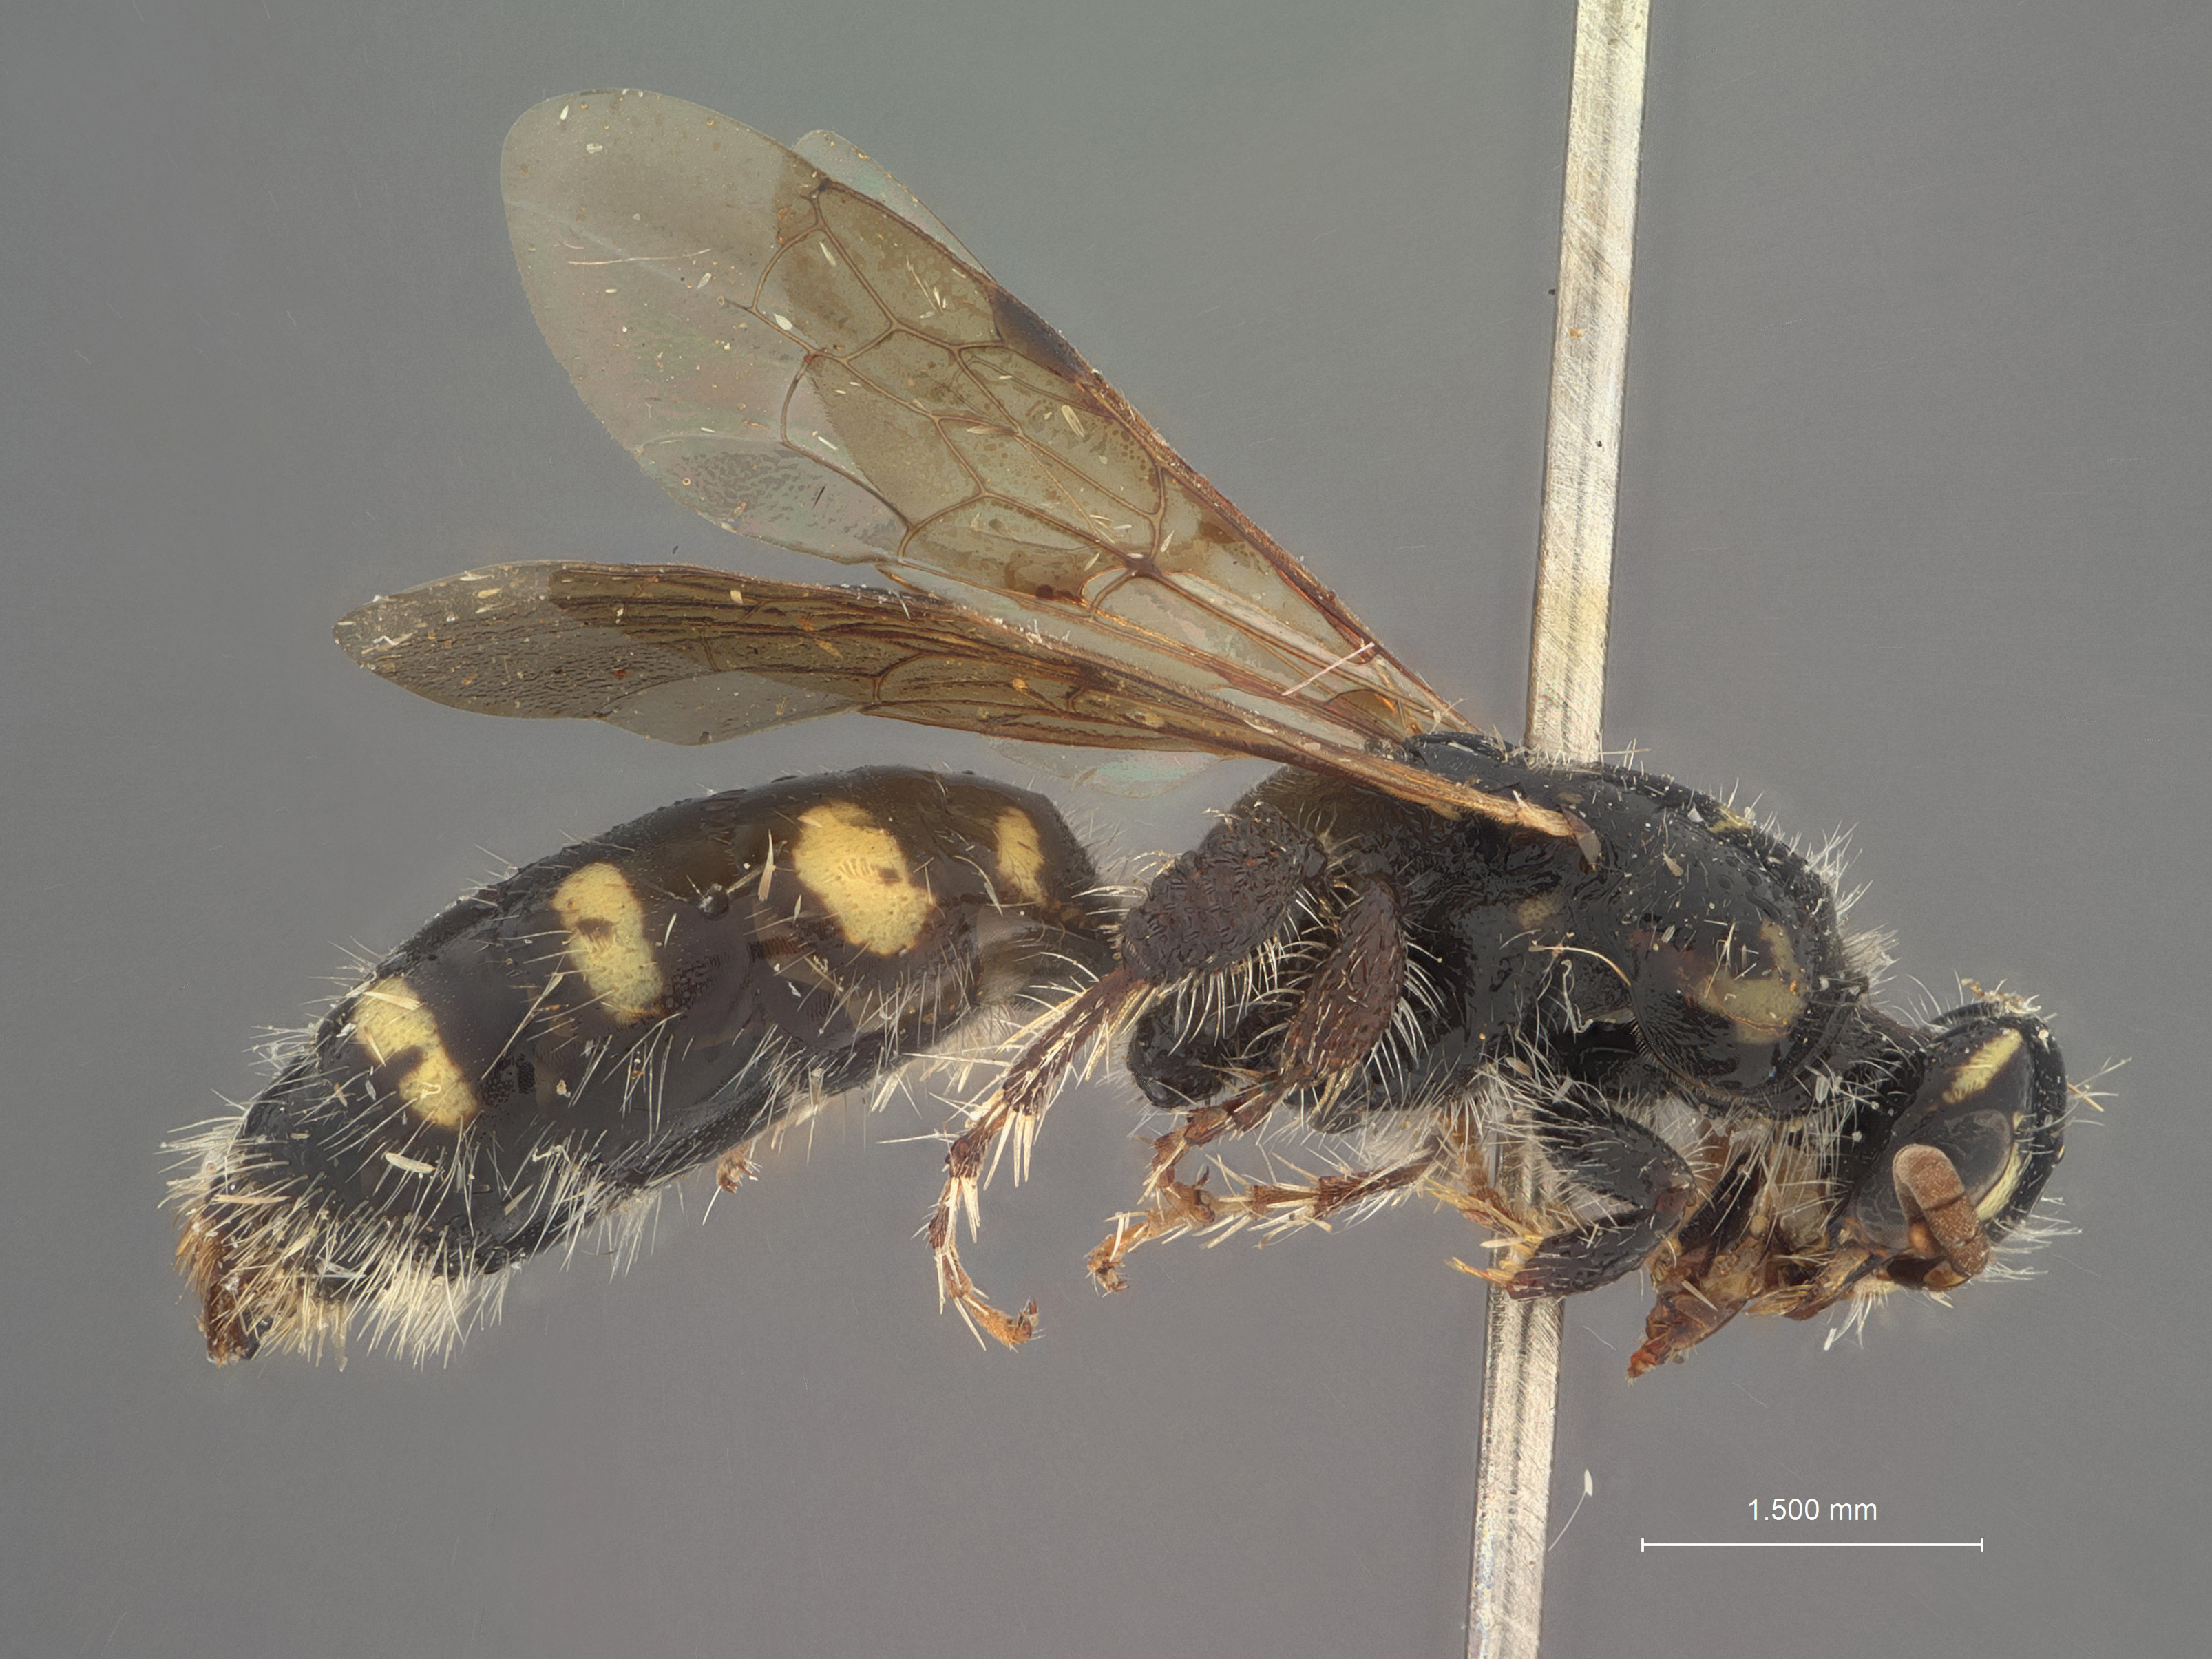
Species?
Anthobosca ceylonica
